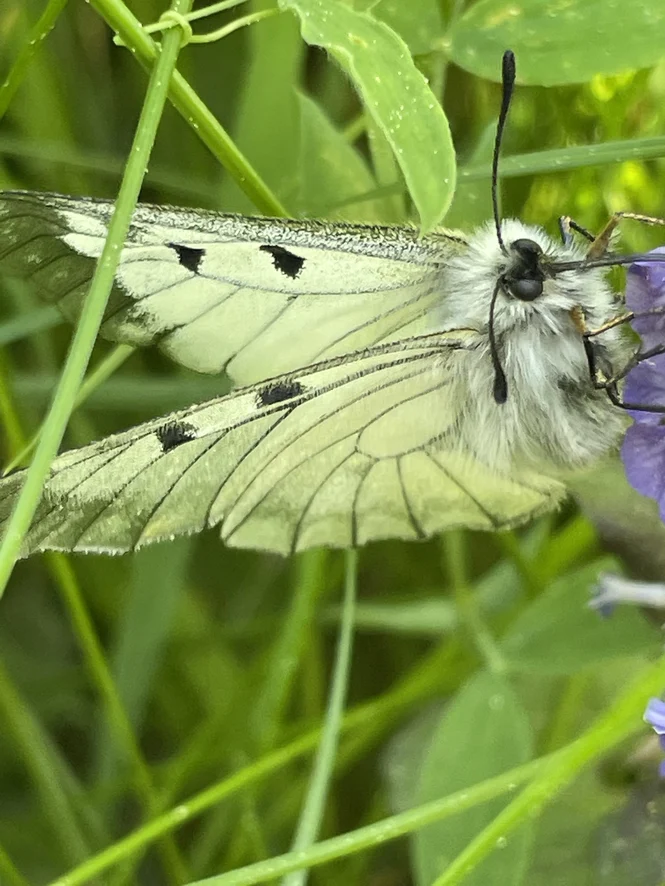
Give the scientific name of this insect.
Parnassius mnemosyne
